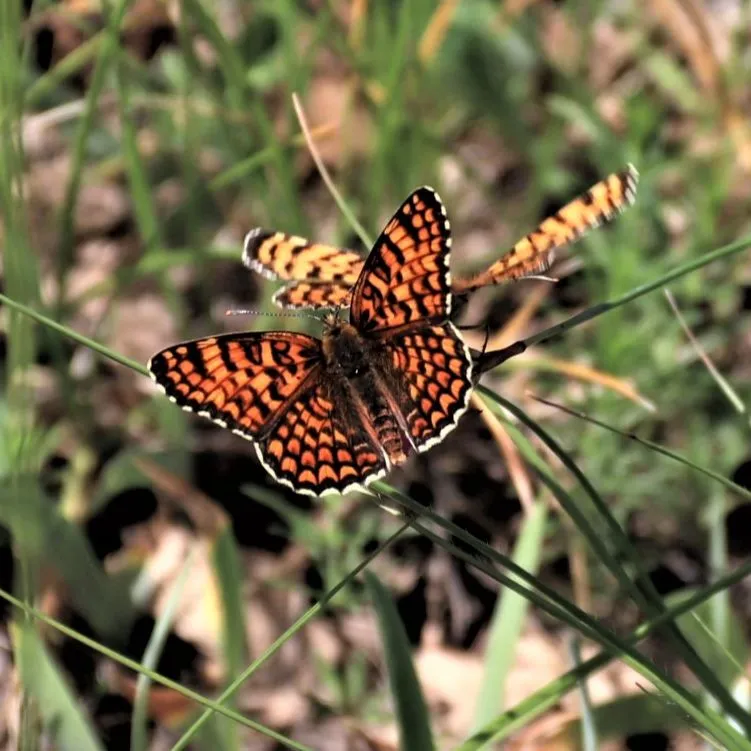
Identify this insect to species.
Melitaea phoebe
